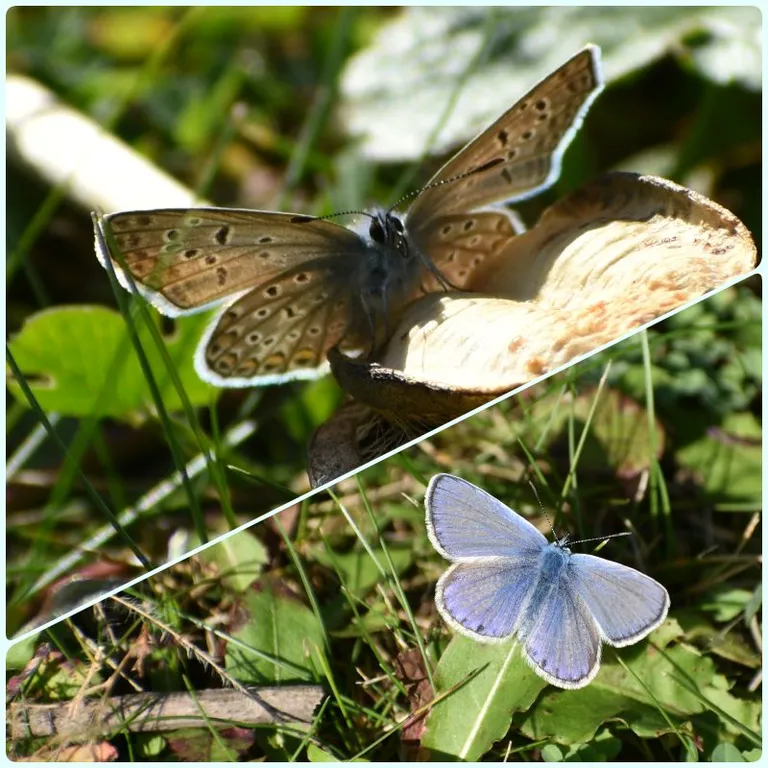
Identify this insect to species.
Polyommatus icarus
